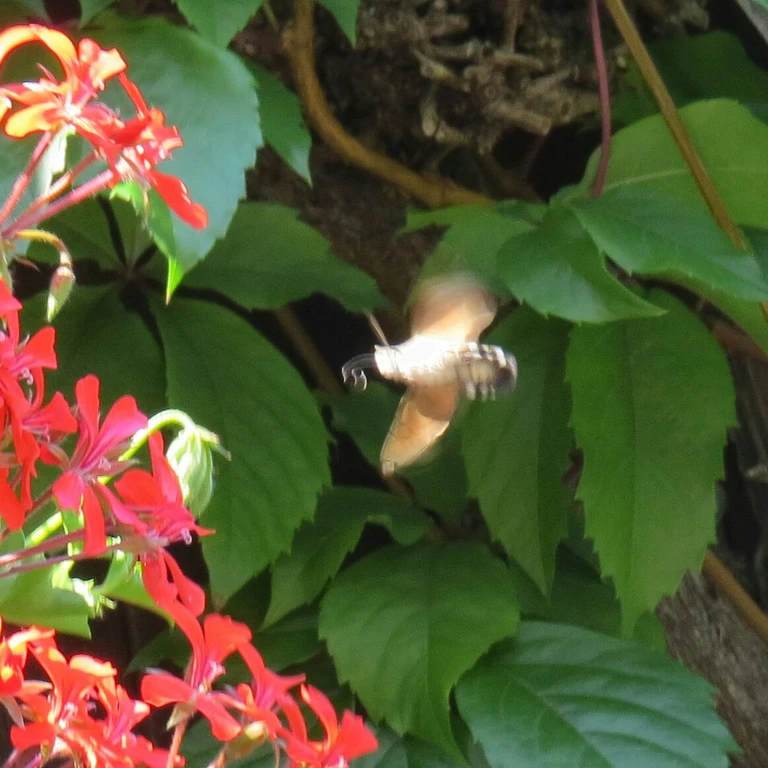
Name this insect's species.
Macroglossum stellatarum
